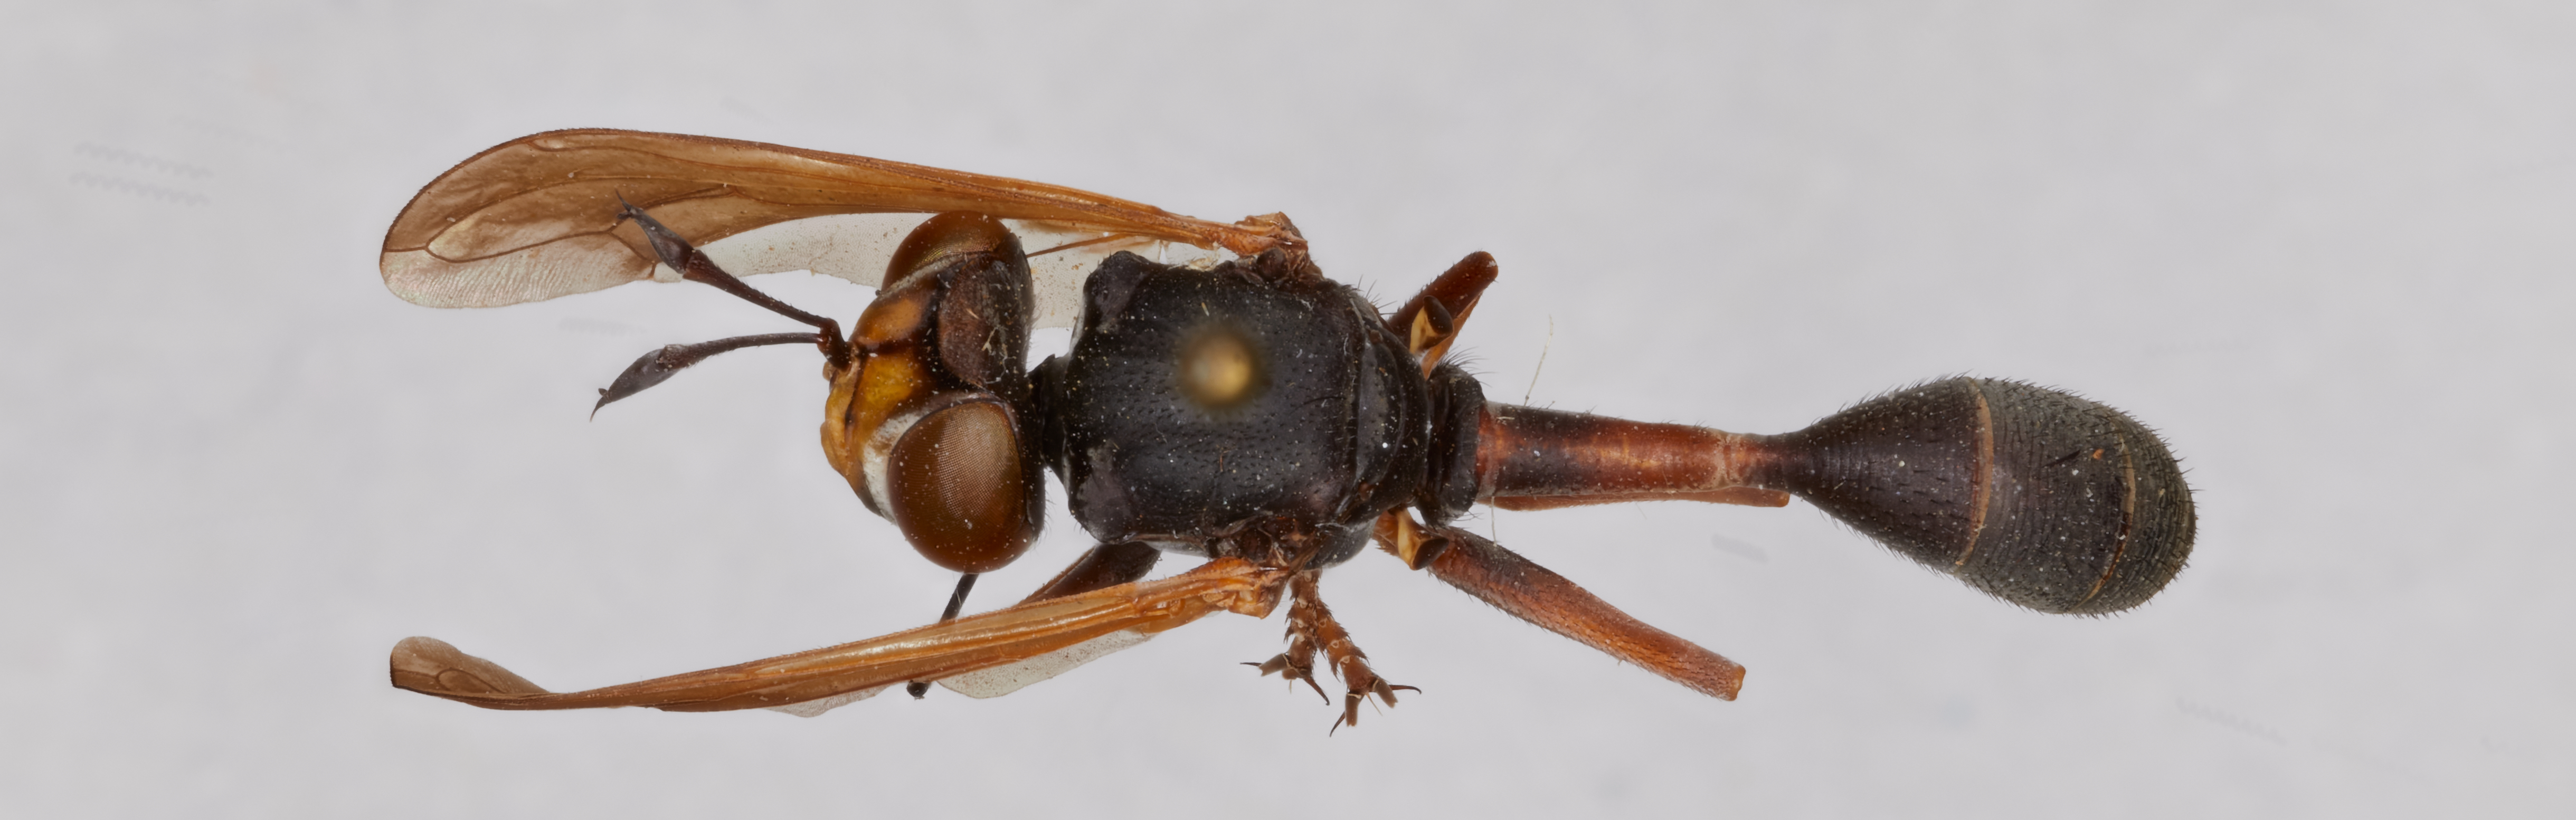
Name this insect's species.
Physocephala nervosa
